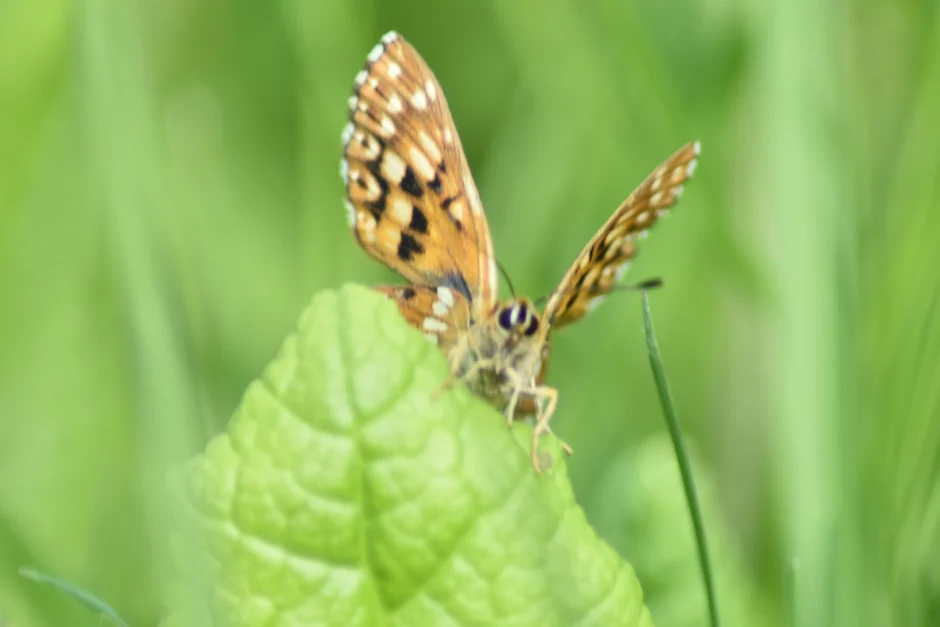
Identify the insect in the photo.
Hamearis lucina
